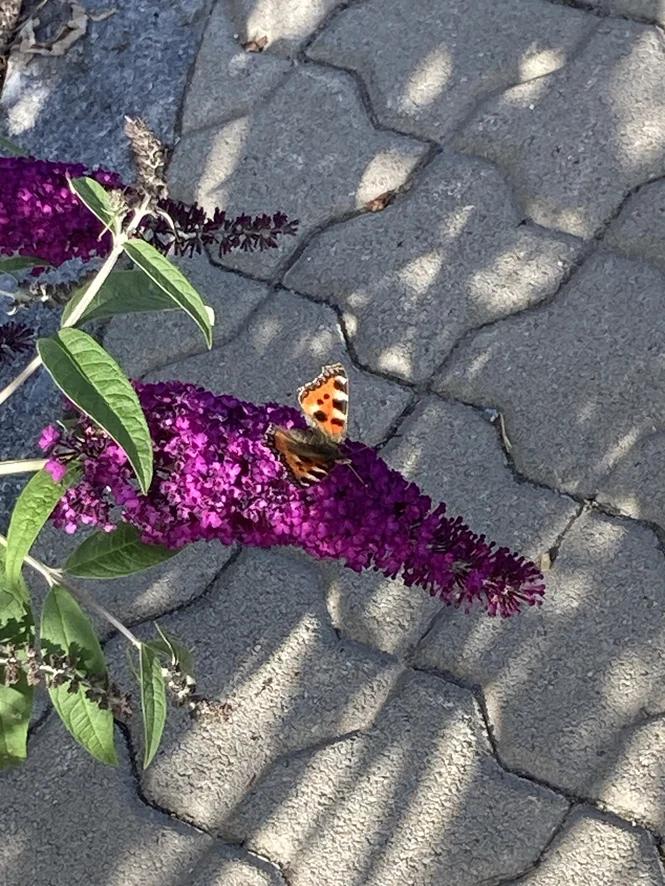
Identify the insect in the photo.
Aglais urticae
